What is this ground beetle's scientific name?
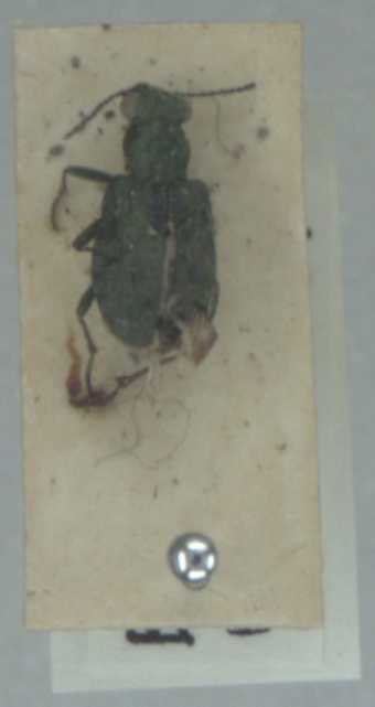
Elaphrus riparius
